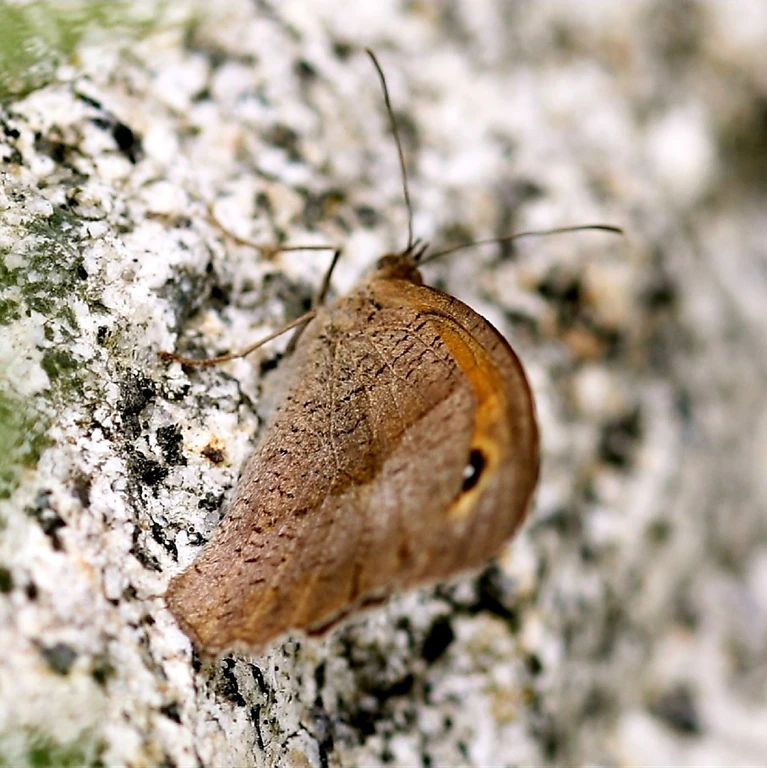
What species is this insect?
Maniola jurtina
